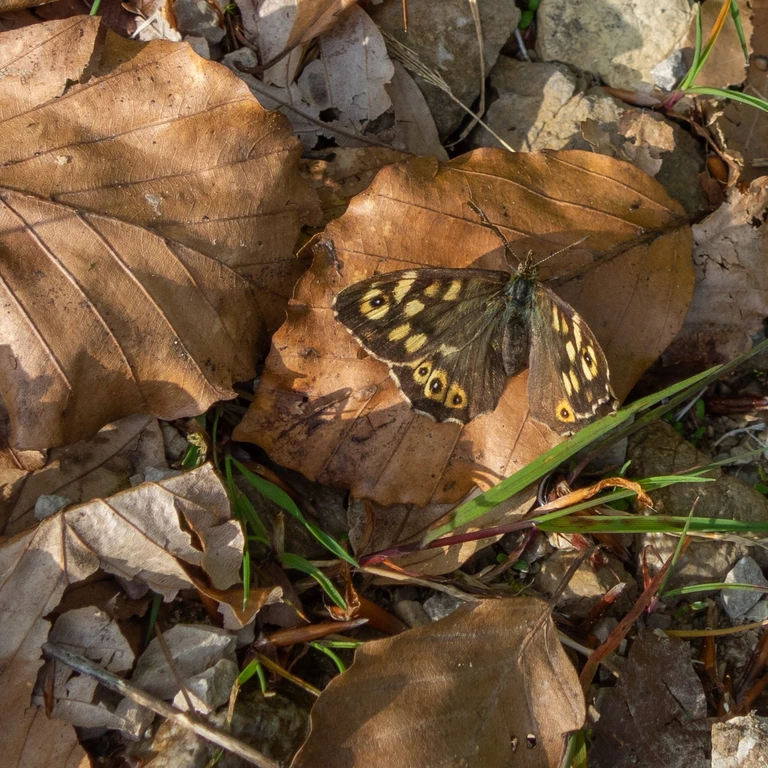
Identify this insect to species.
Pararge aegeria
